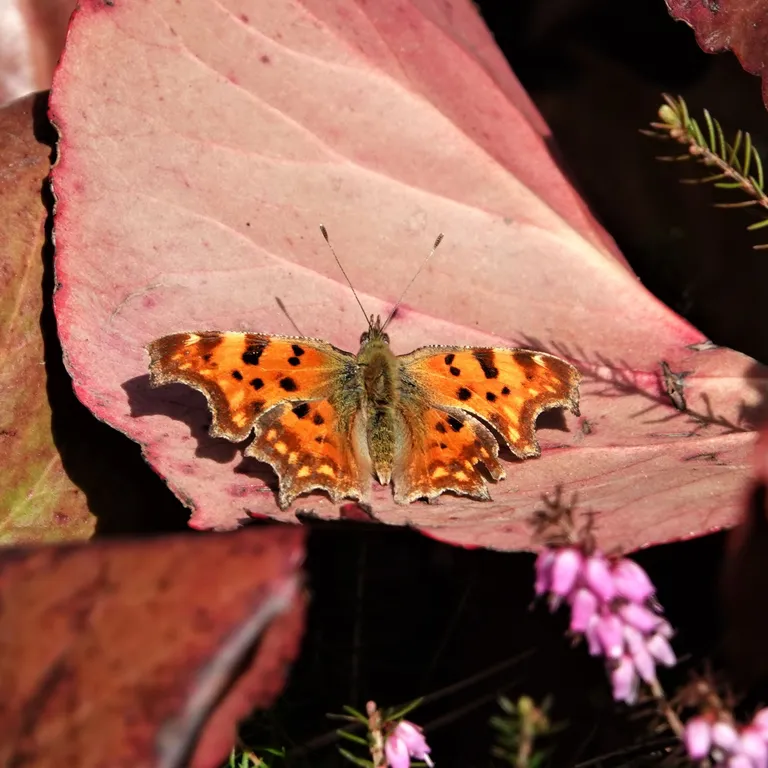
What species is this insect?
Polygonia c-album
